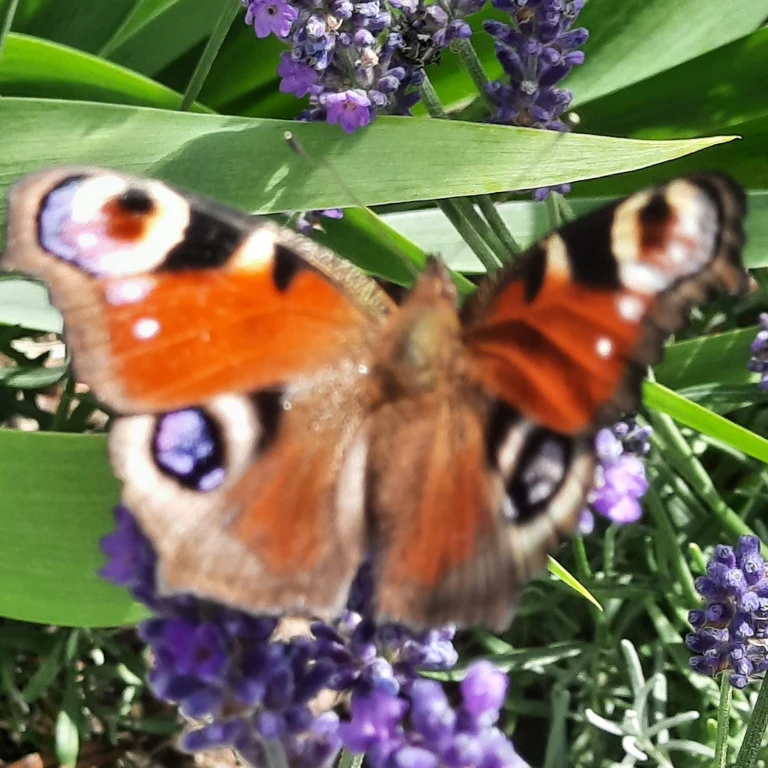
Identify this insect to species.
Aglais io
